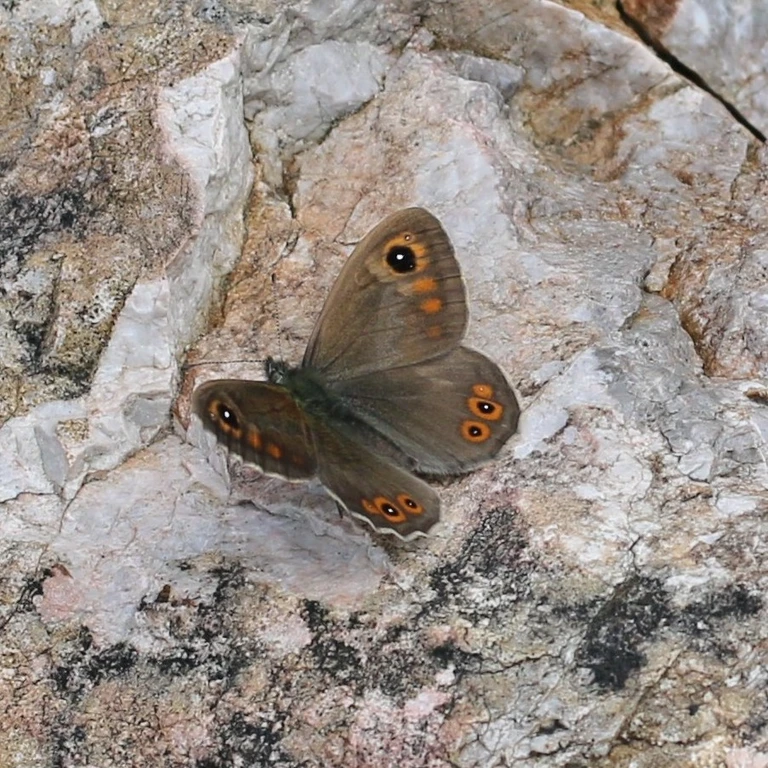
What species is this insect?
Lasiommata maera (also Pararge maera)
